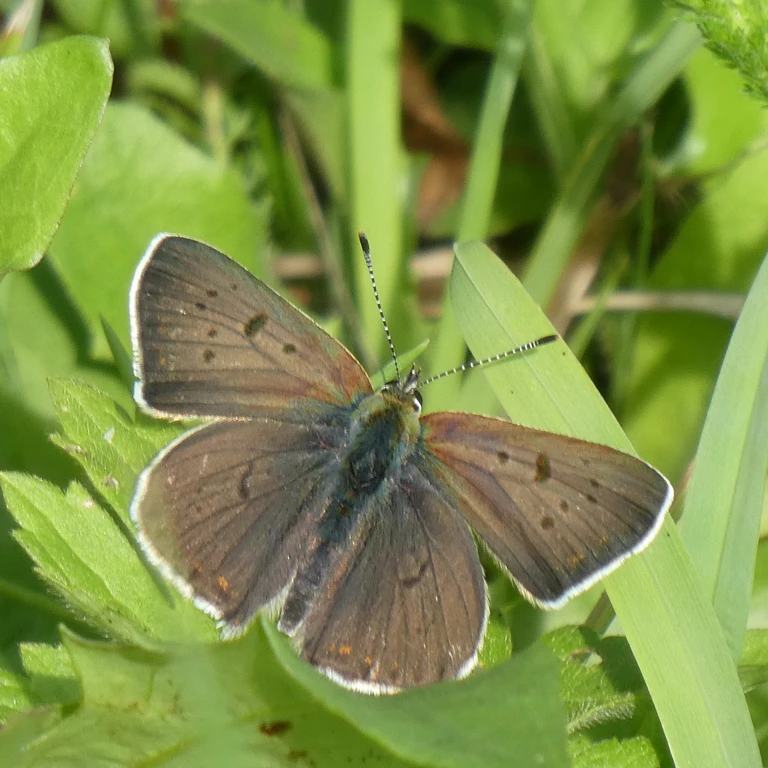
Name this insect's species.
Lycaena tityrus (also Loweia tityrus)
